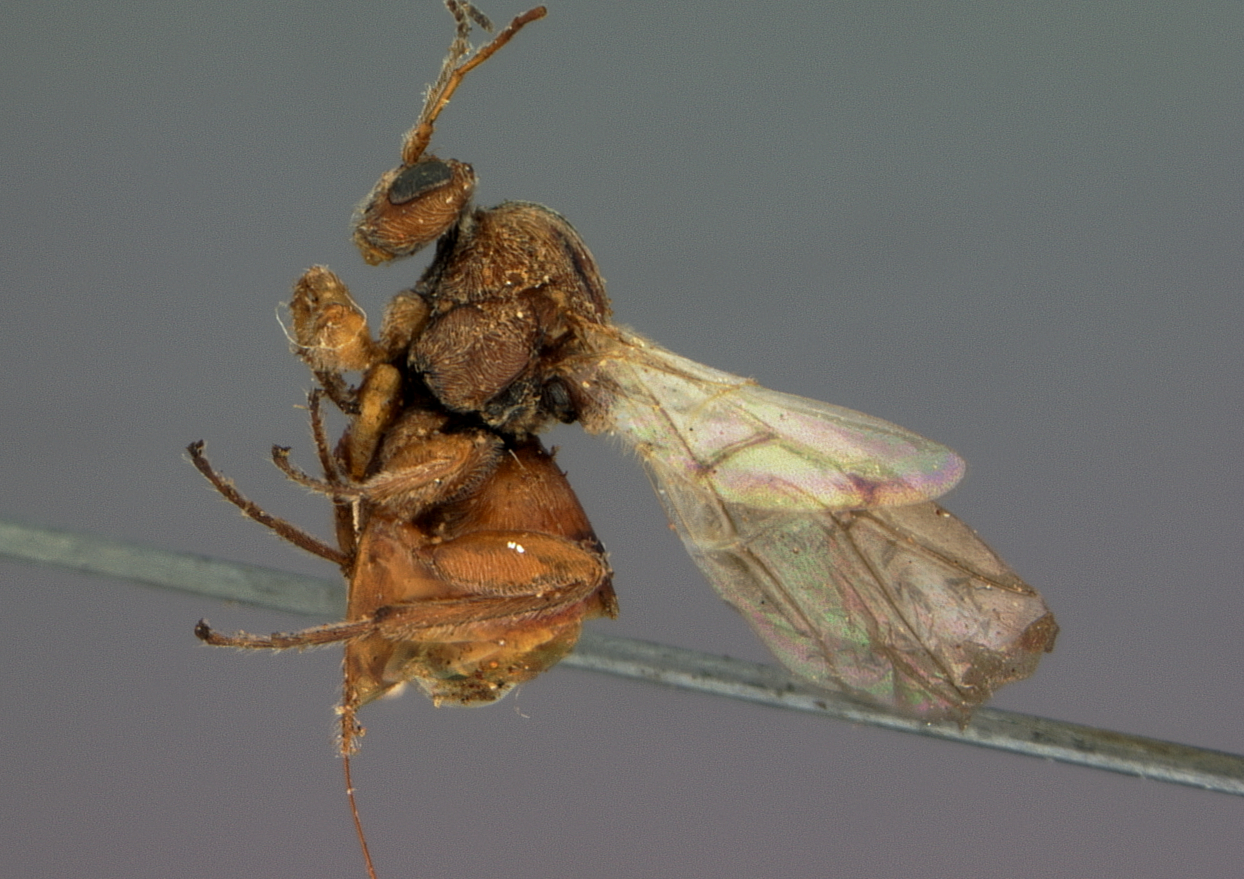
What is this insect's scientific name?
Synergus mexicana
